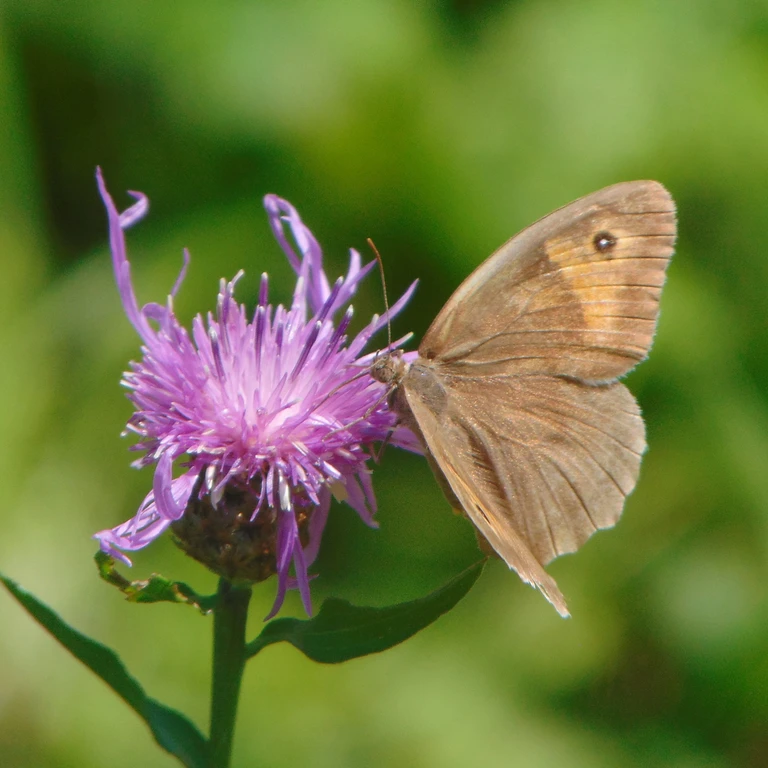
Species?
Maniola jurtina
